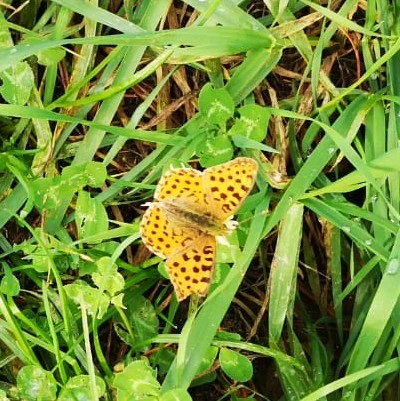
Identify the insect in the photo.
Issoria lathonia
